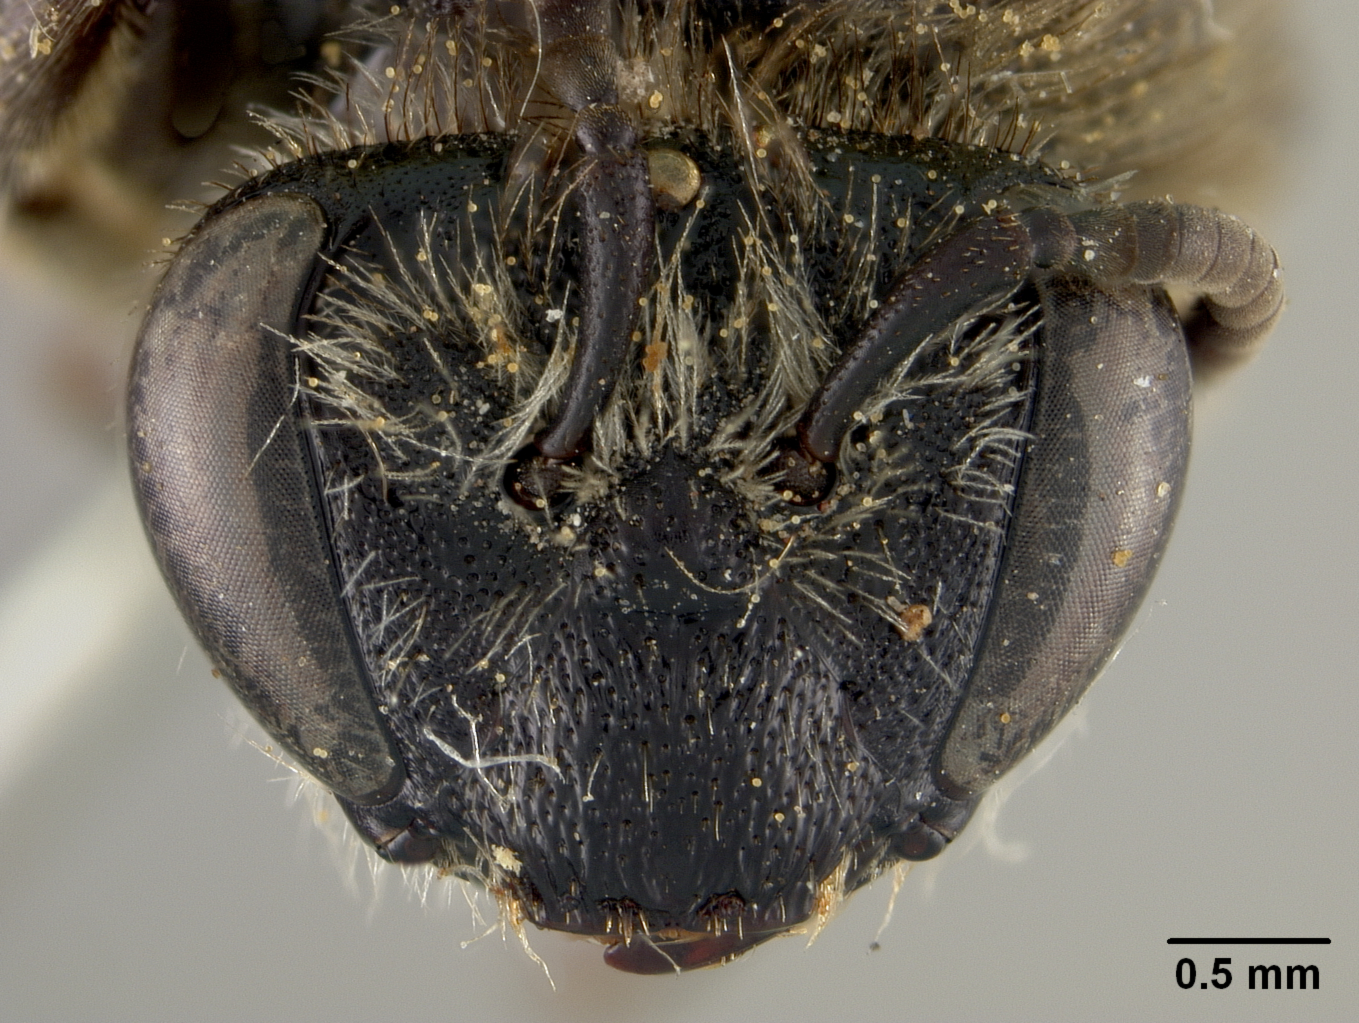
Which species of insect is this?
Colletes bigeloviae
